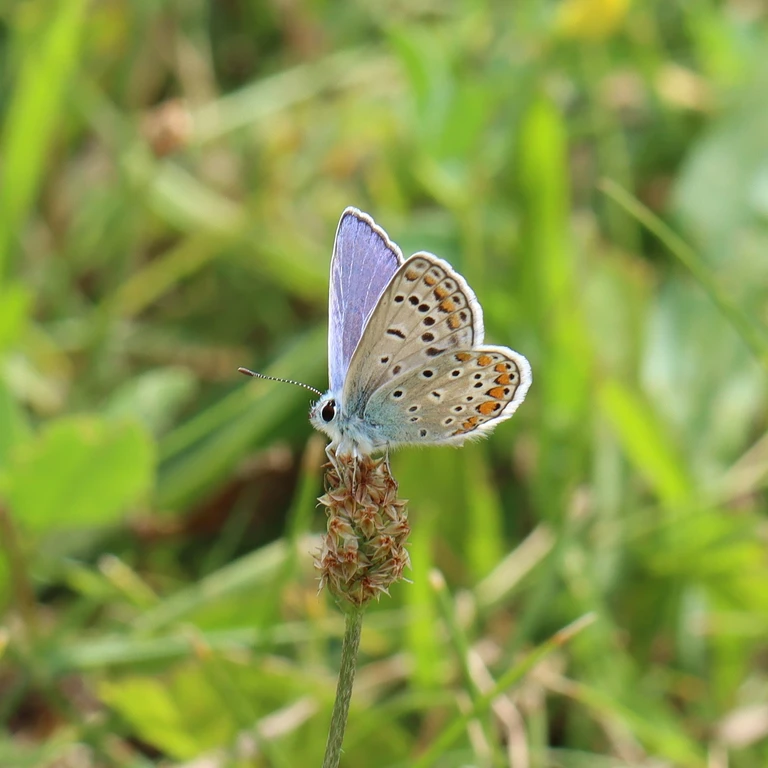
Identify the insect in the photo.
Polyommatus icarus
